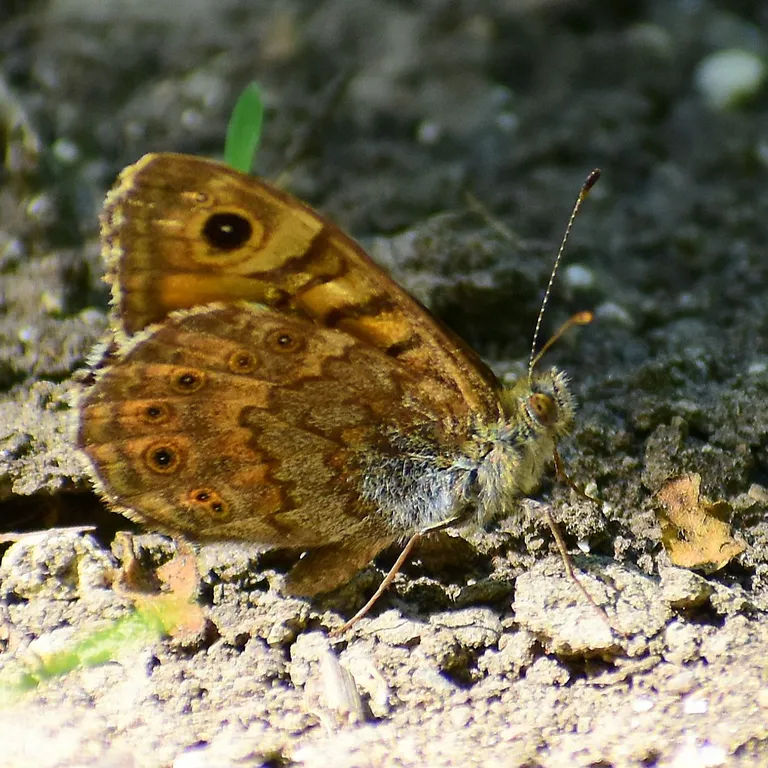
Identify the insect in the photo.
Lasiommata megera (also Pararge megera)
